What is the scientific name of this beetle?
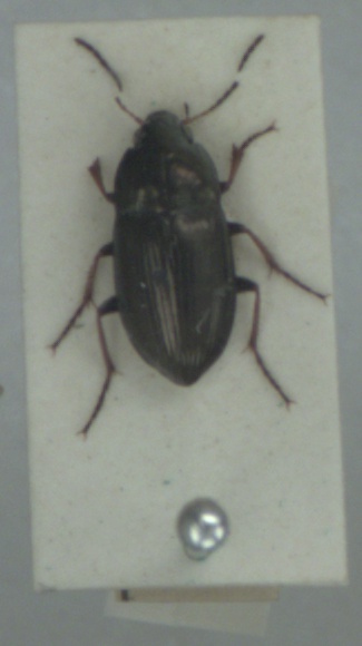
Amara plebeja
